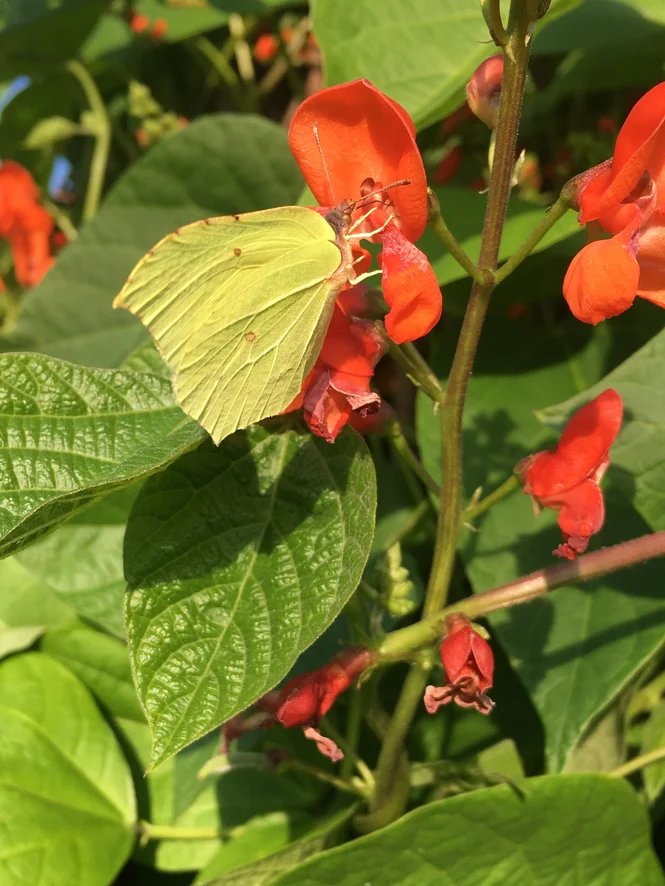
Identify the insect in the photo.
Gonepteryx rhamni
